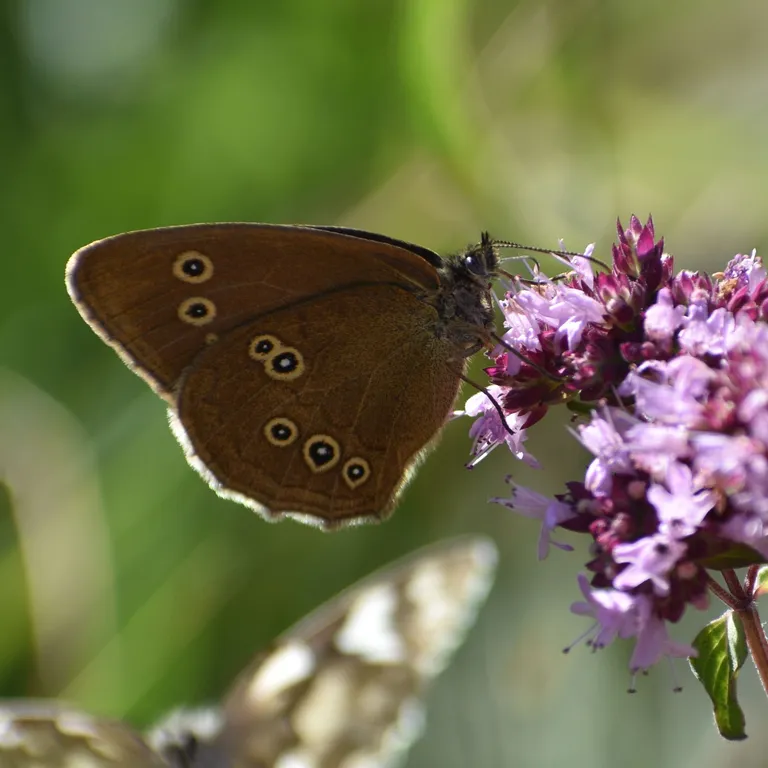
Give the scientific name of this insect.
Aphantopus hyperantus
